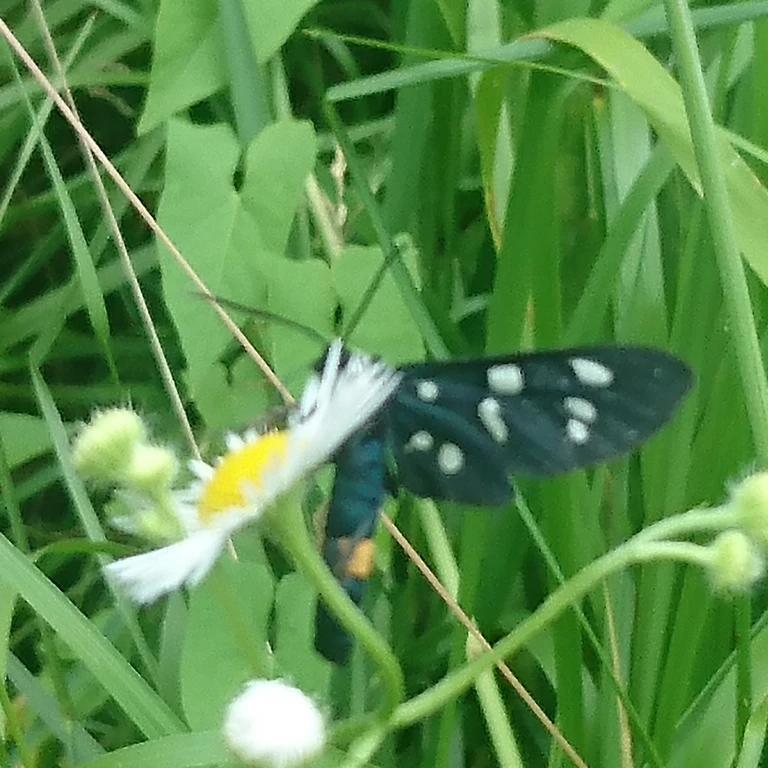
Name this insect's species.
Amata phegea
